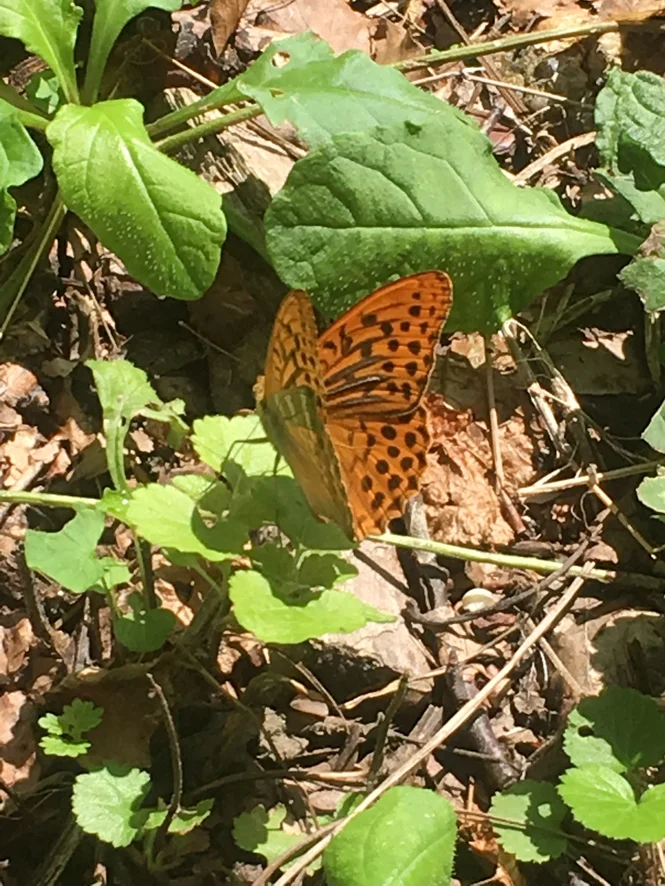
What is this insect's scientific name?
Argynnis paphia
